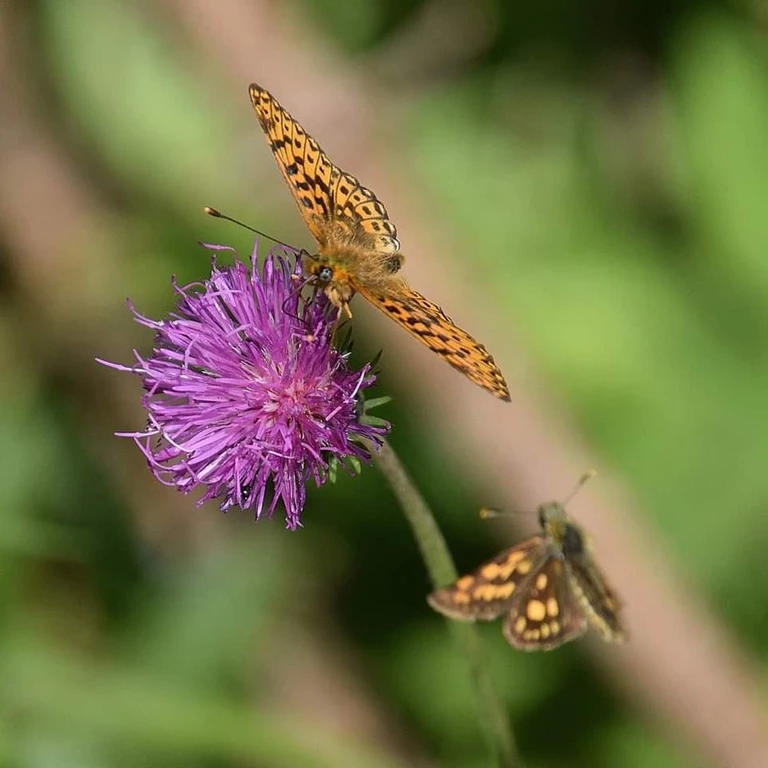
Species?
Carterocephalus palaemon
